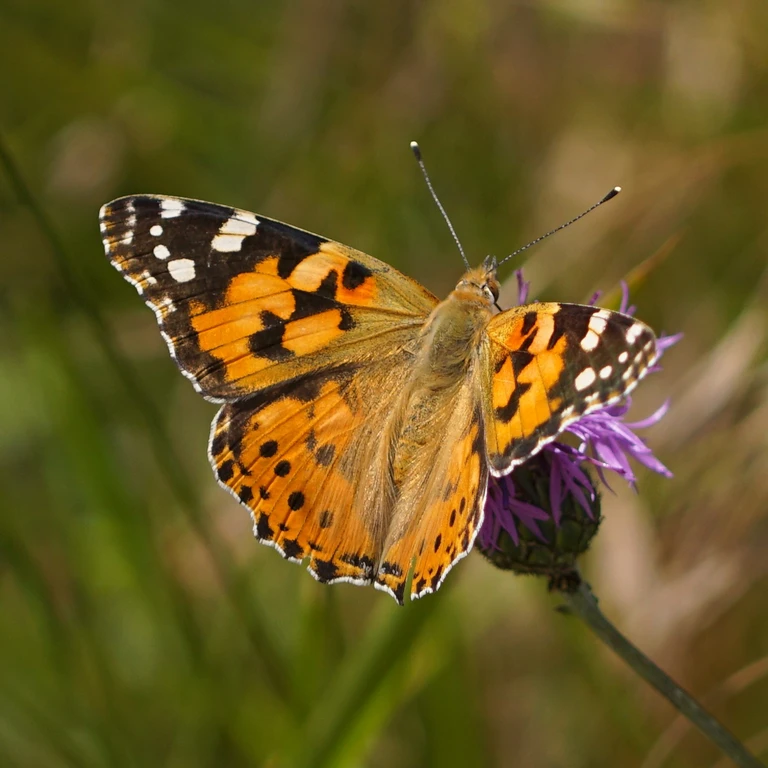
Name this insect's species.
Vanessa cardui
